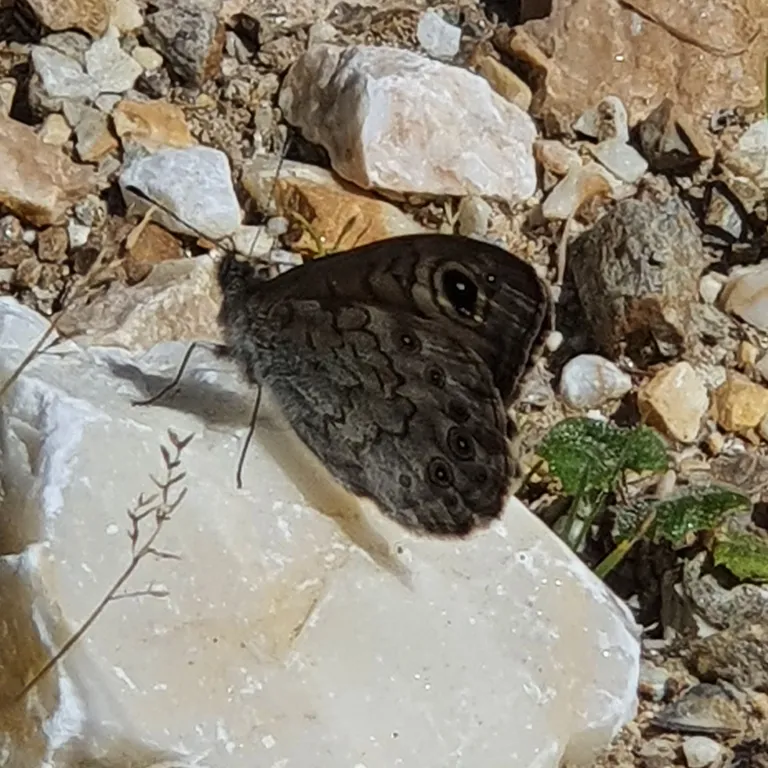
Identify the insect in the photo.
Lasiommata maera (also Pararge maera)
